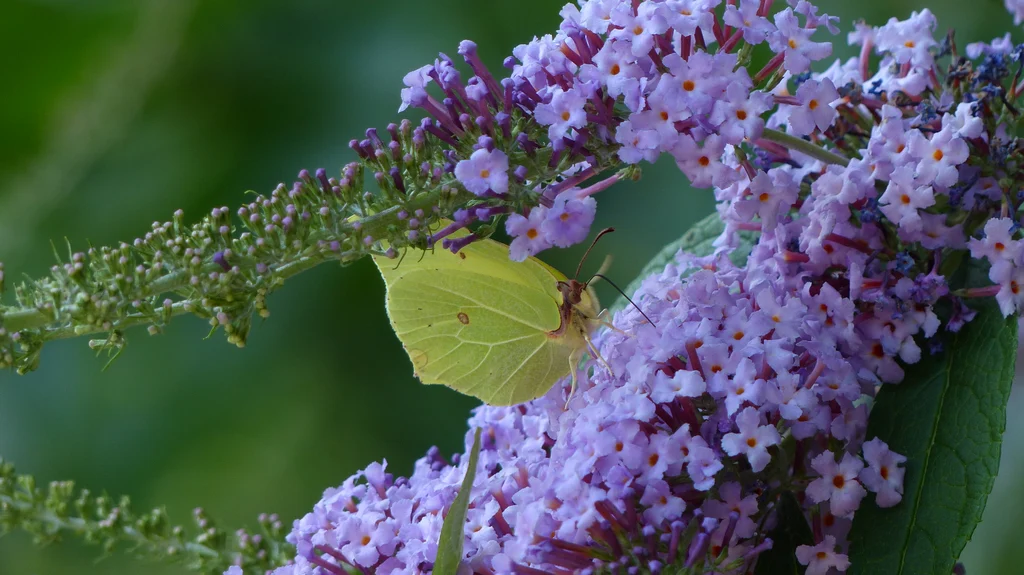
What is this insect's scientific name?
Gonepteryx rhamni
